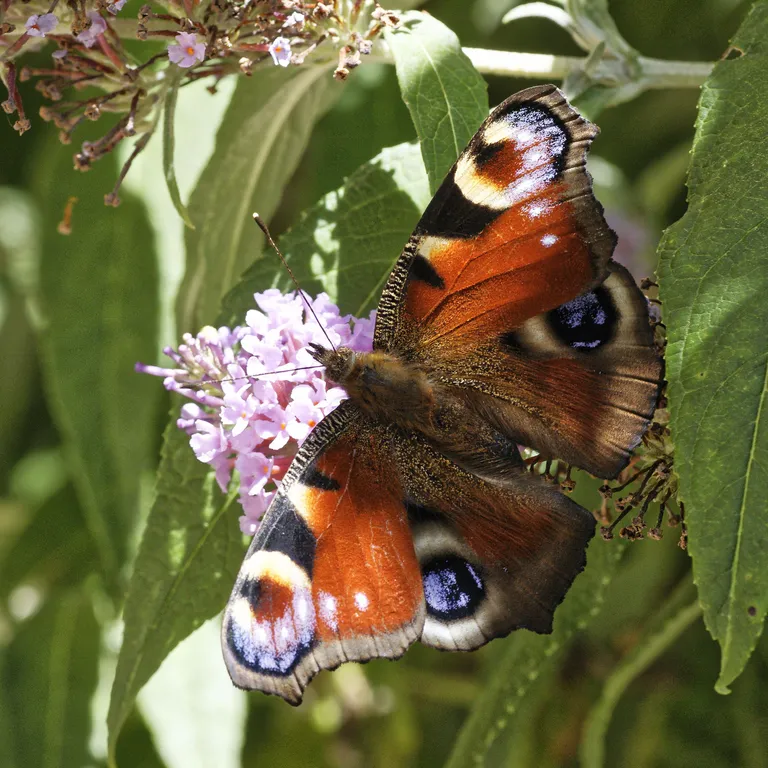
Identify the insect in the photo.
Aglais io
